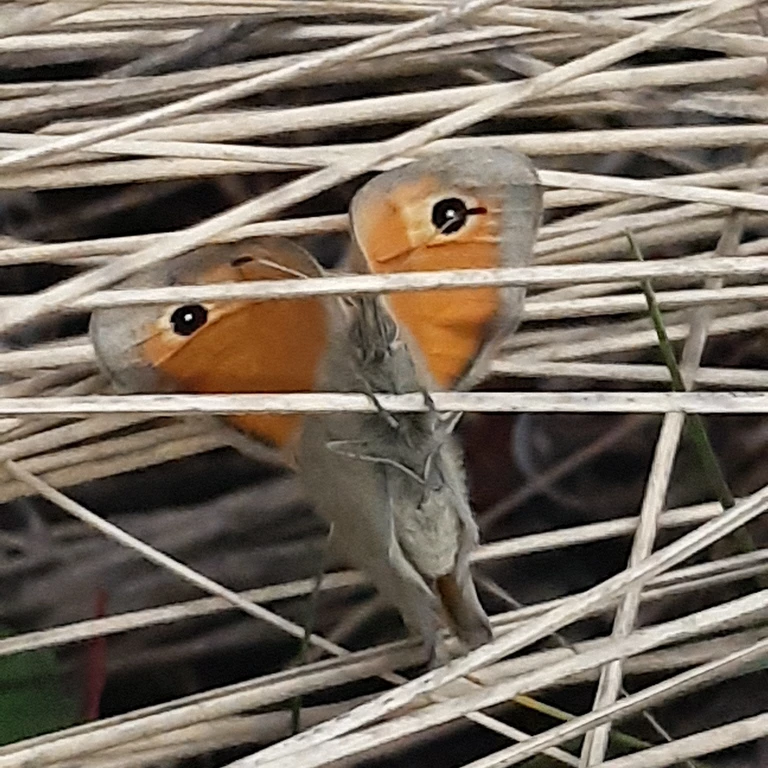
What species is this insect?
Coenonympha pamphilus
